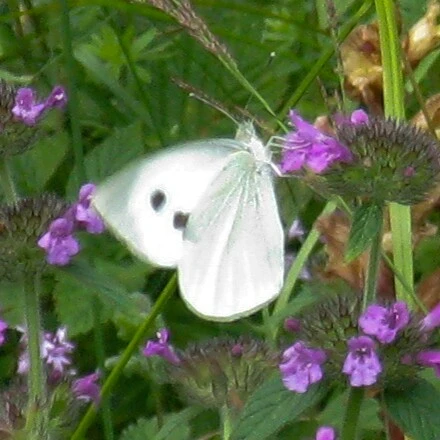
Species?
Pieris brassicae
